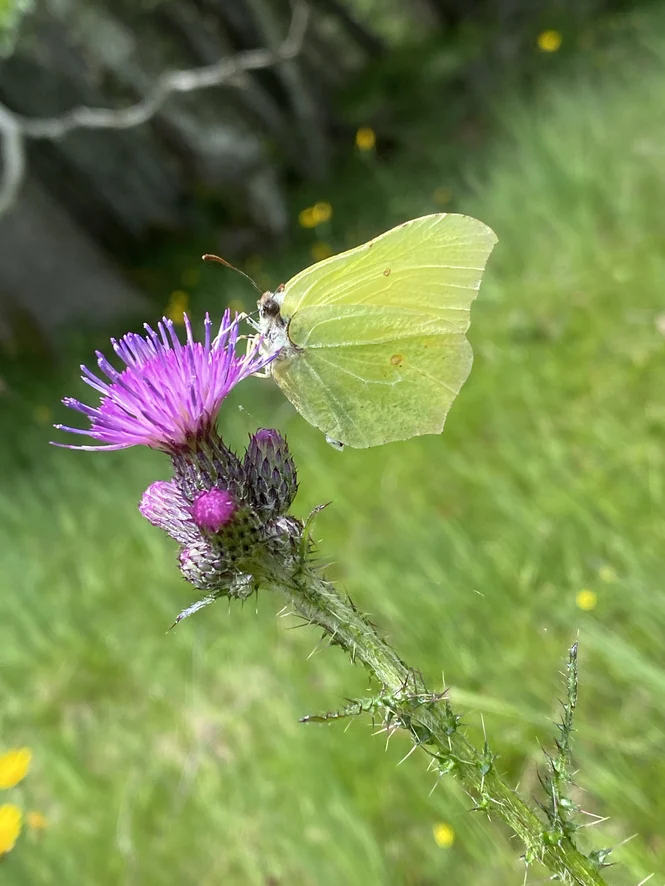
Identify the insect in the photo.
Gonepteryx rhamni
